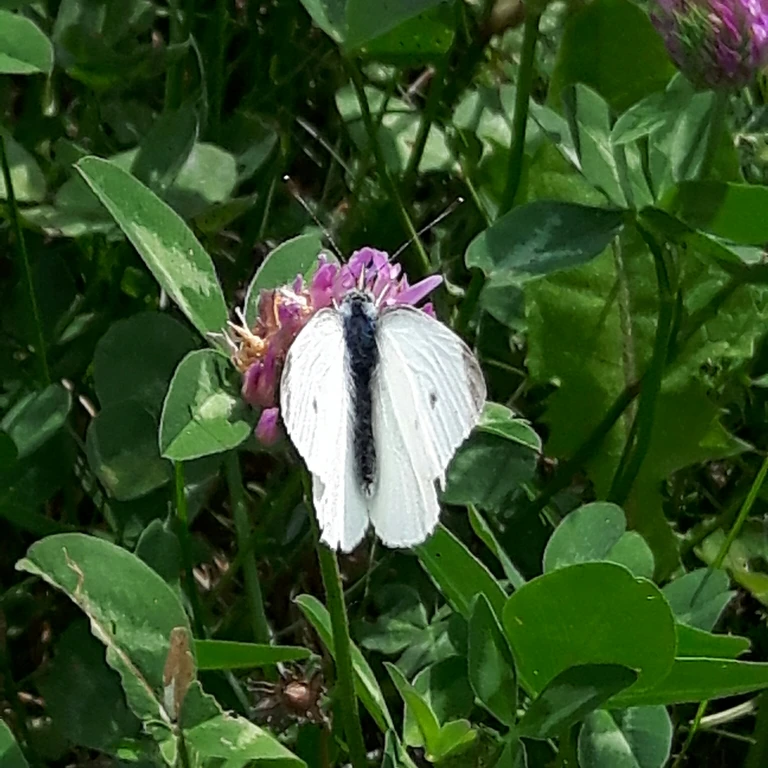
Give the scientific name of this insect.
Pieris rapae
